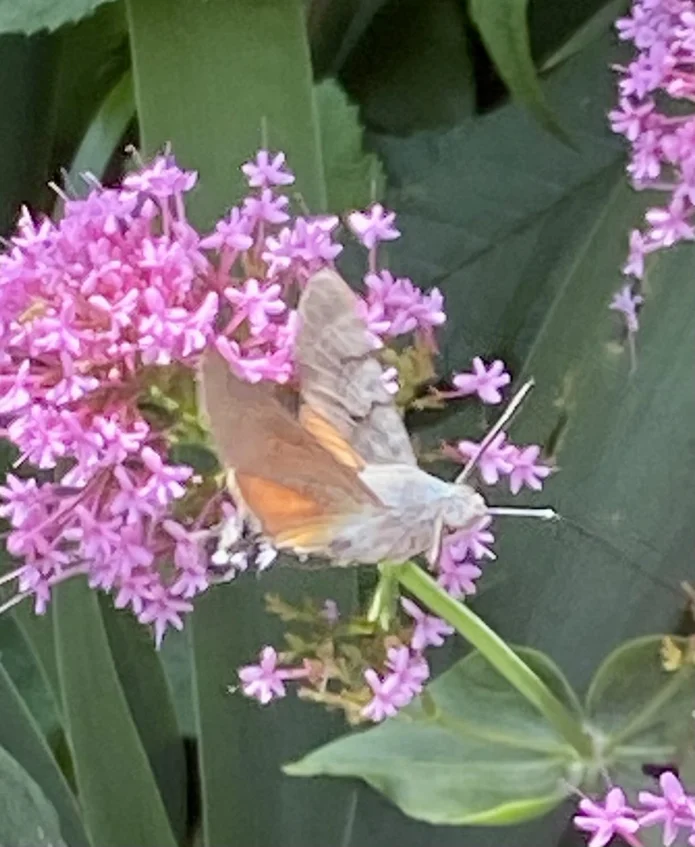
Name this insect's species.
Macroglossum stellatarum
